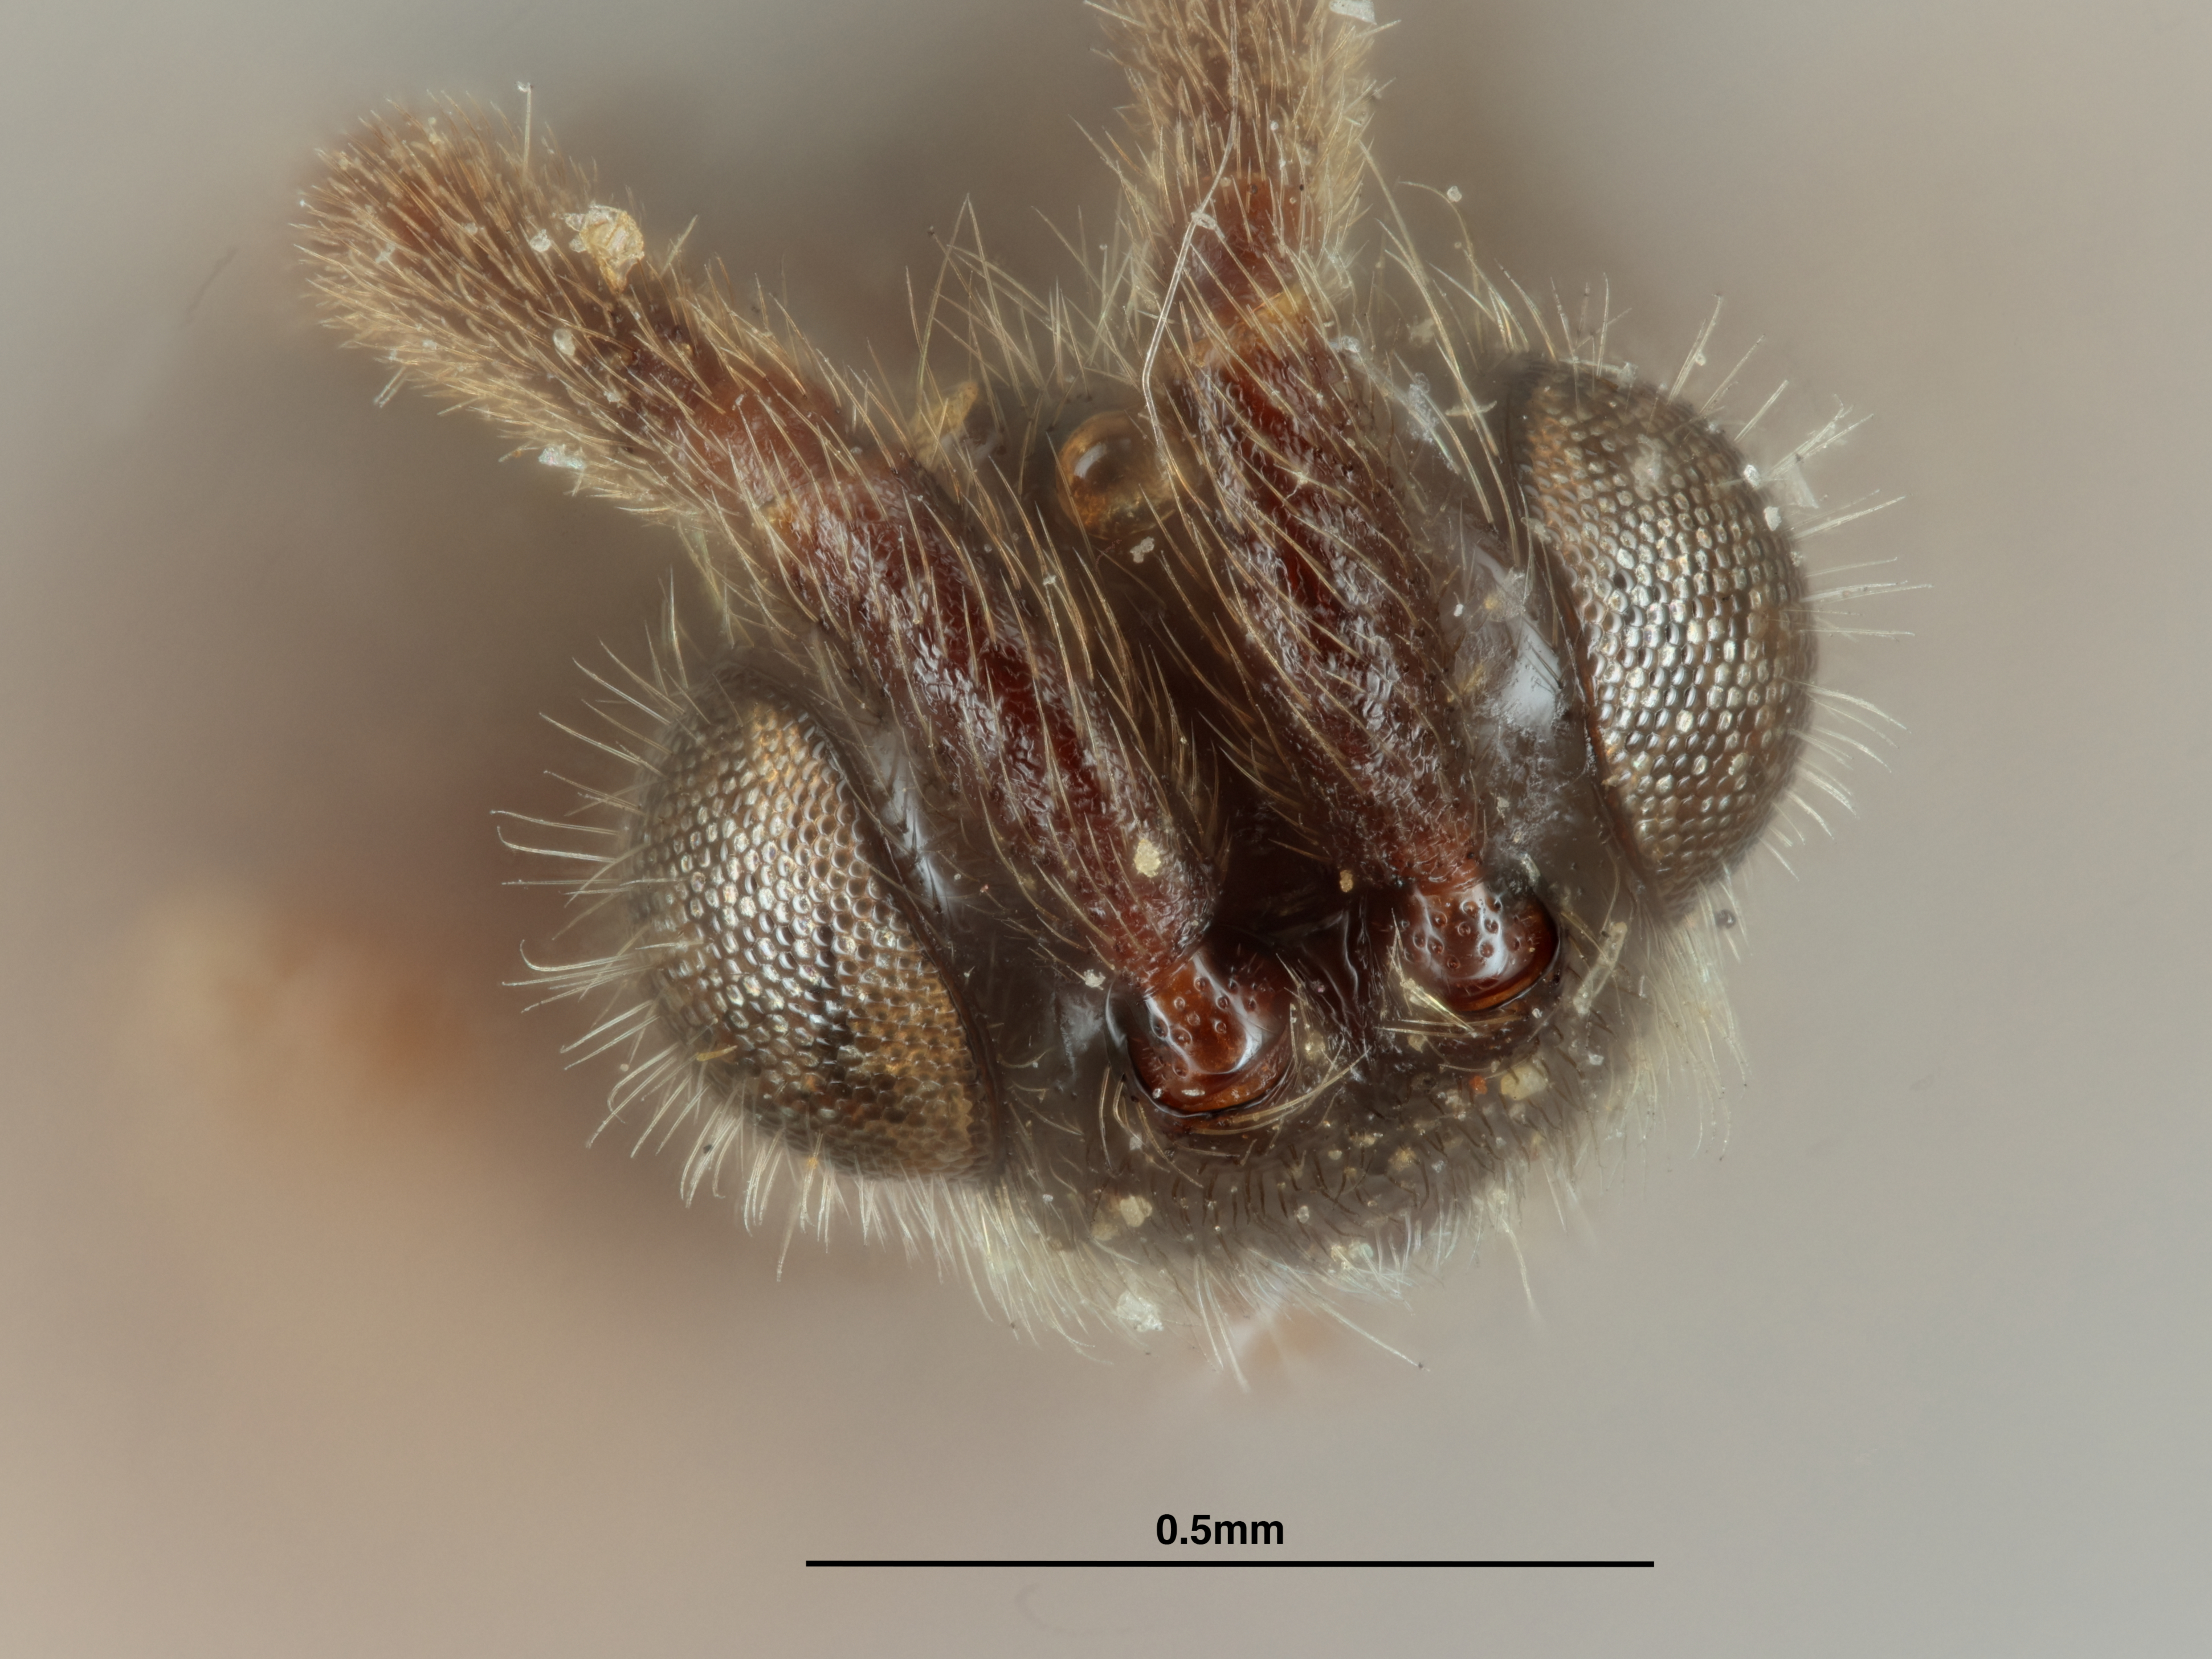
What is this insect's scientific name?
Belyta minoanaeusis
